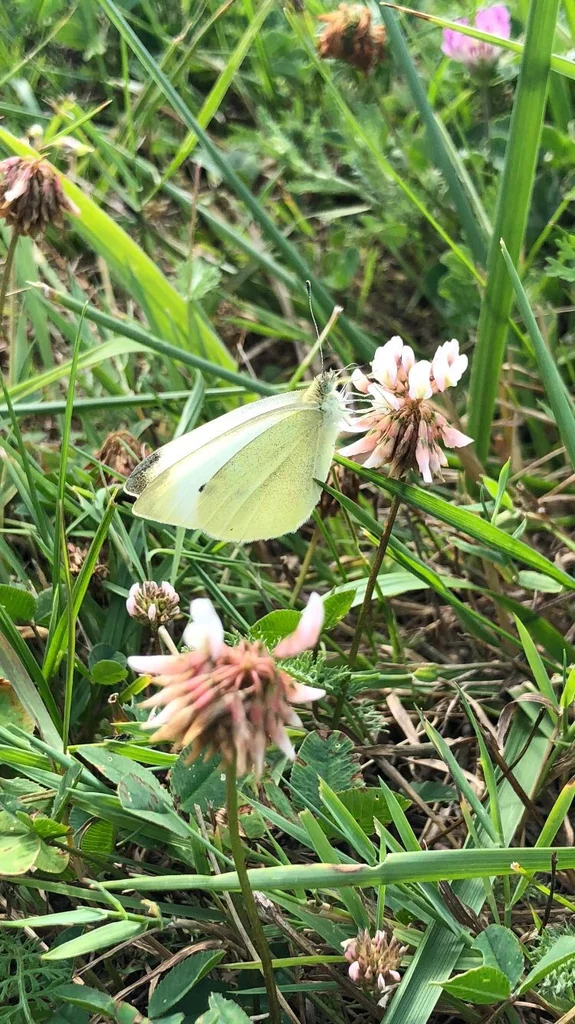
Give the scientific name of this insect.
Pieris brassicae
